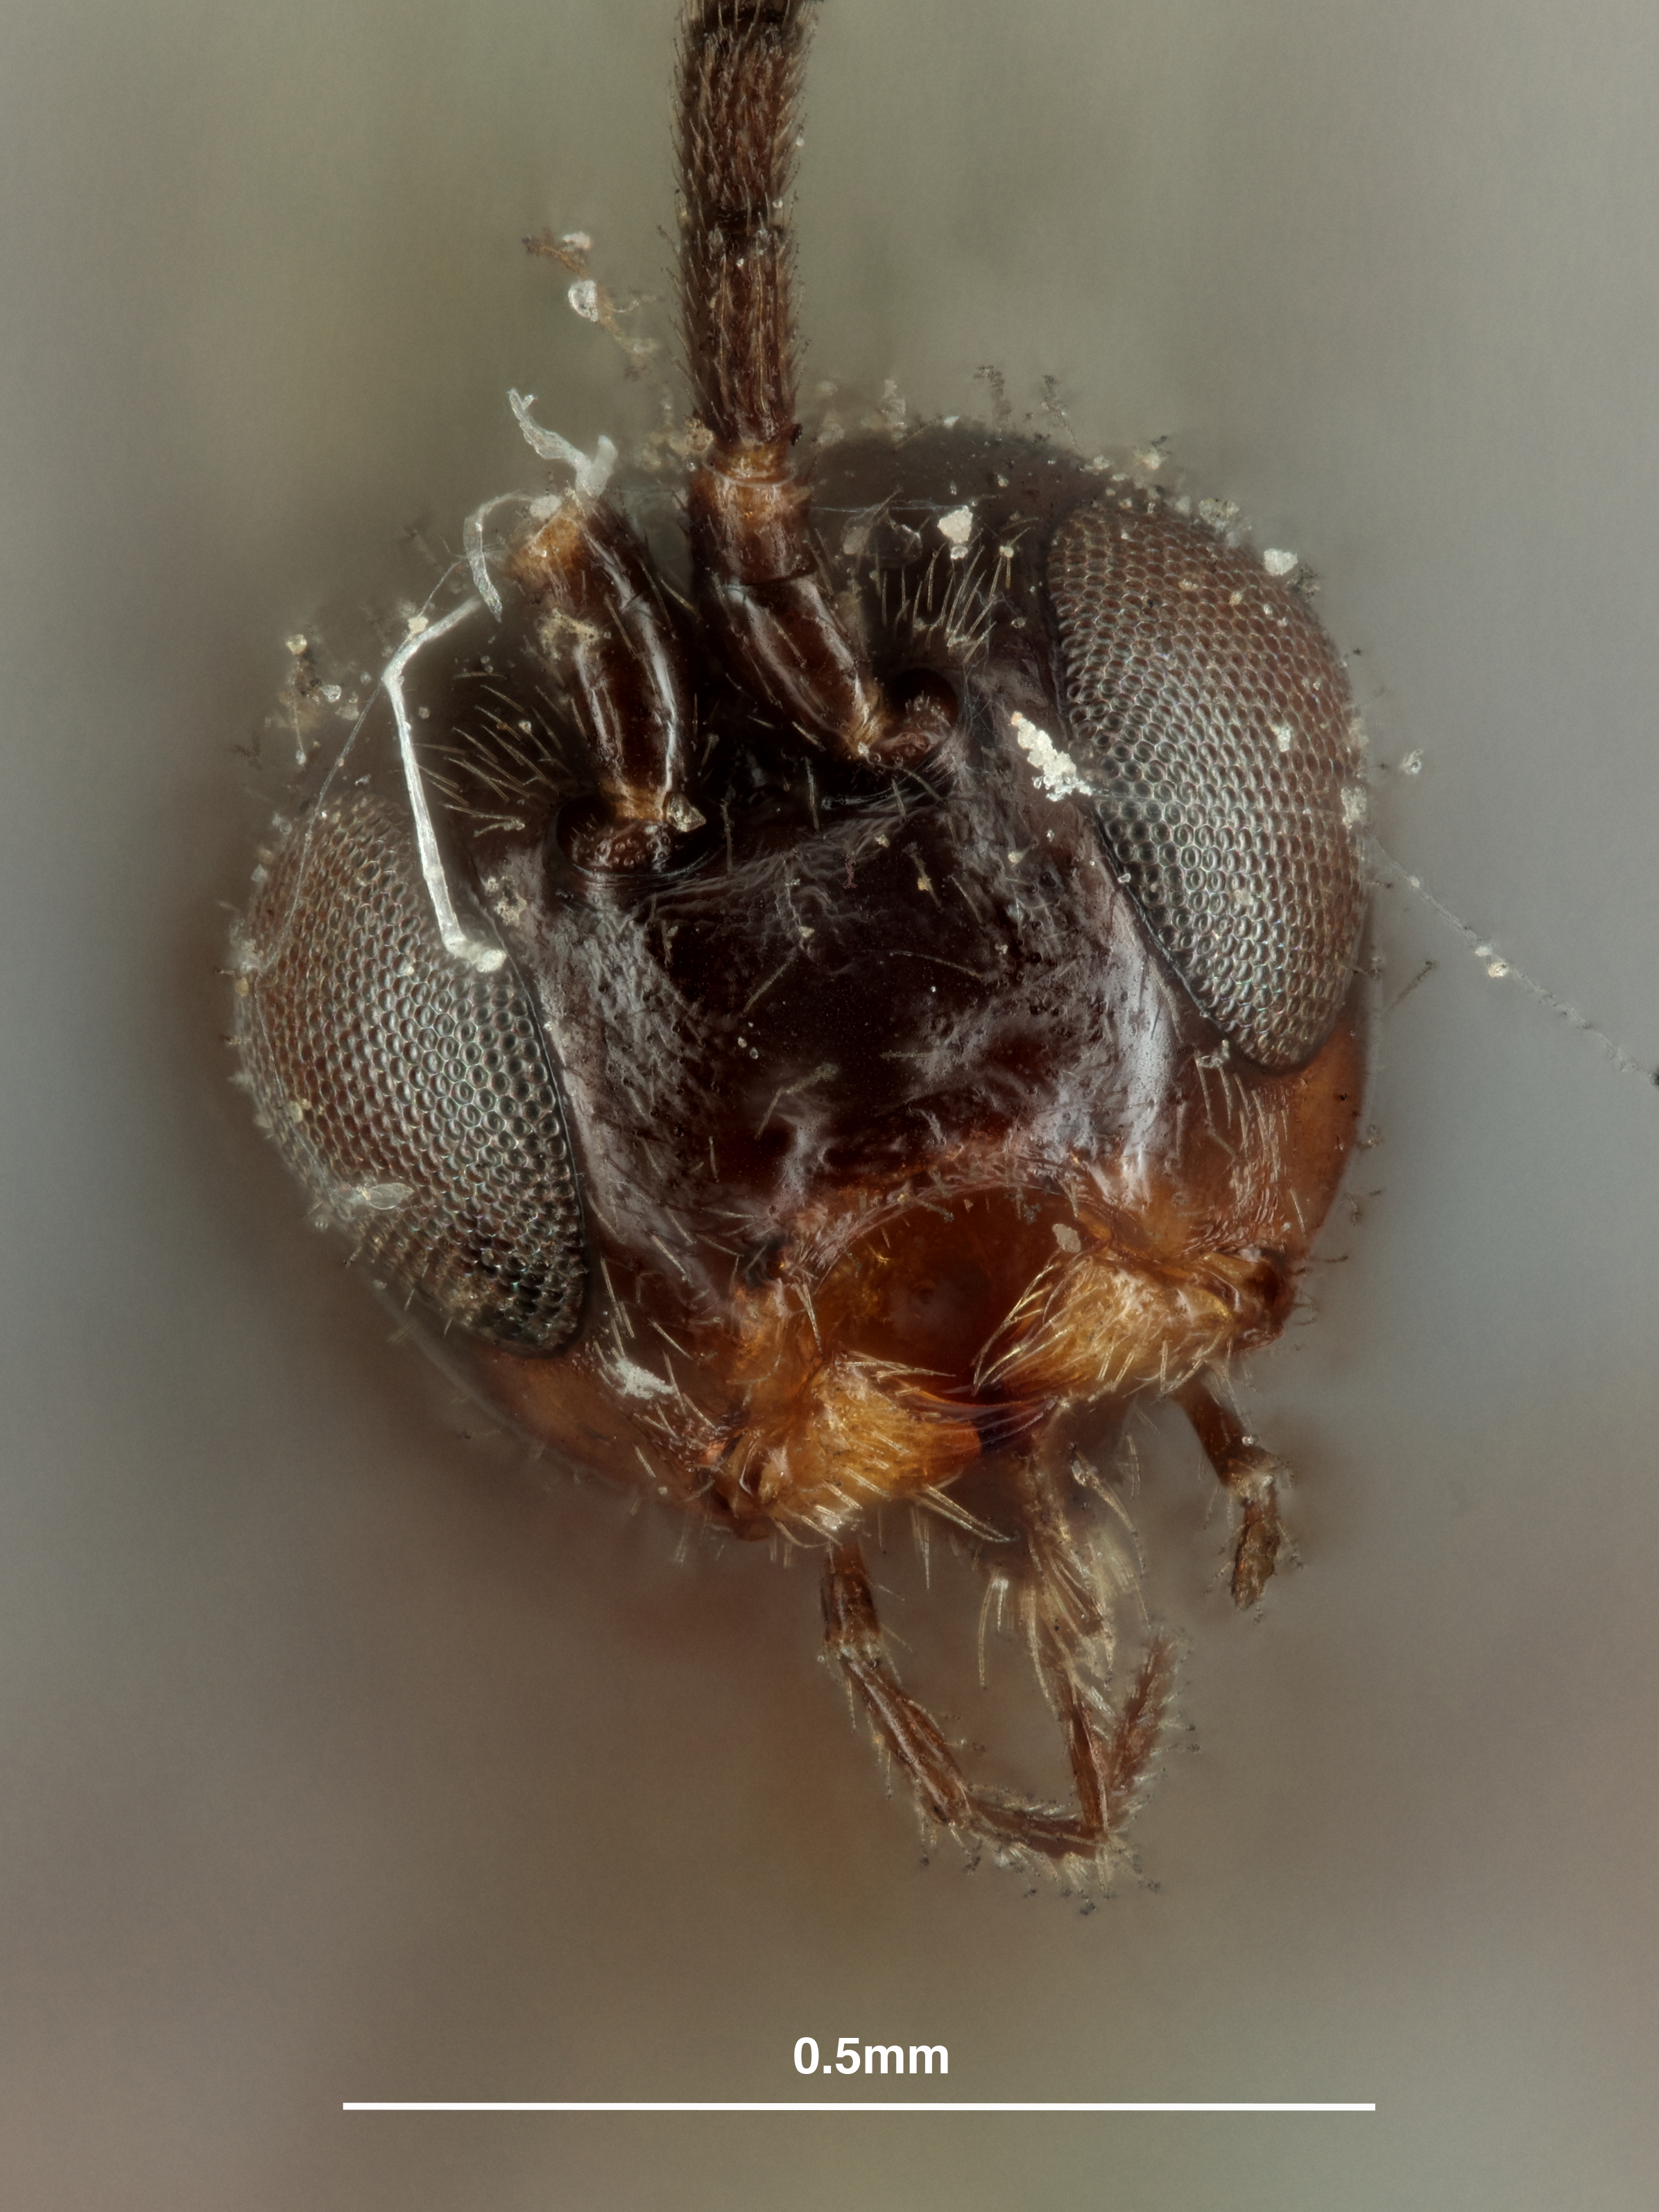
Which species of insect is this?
Bracon minimus
